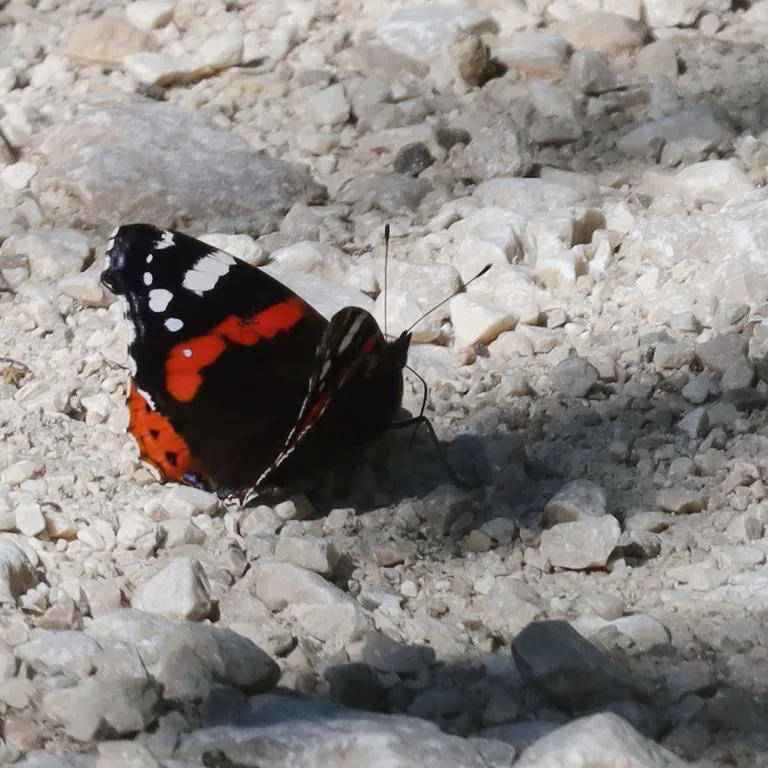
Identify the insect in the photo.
Vanessa atalanta
